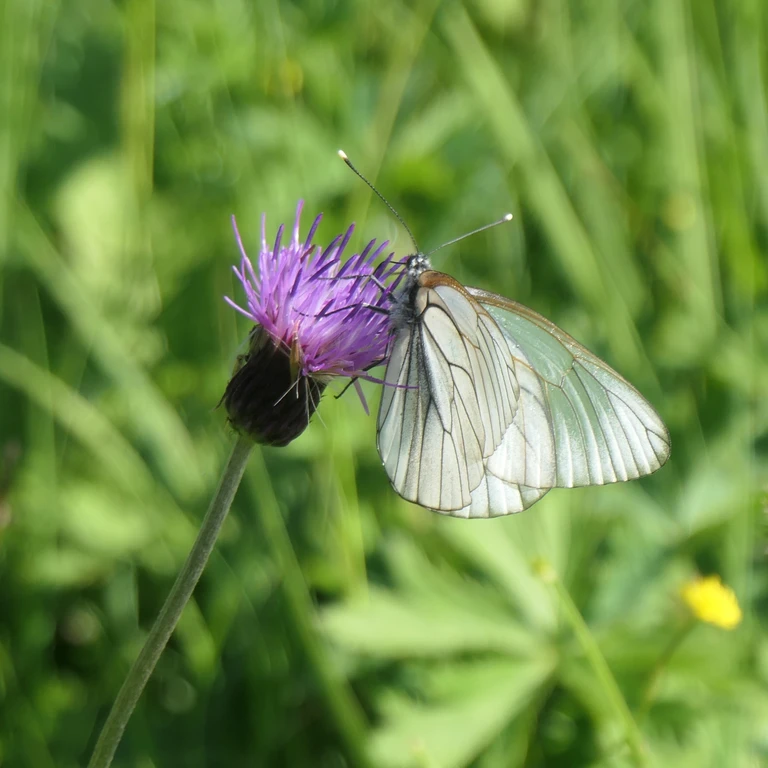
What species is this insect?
Aporia crataegi
